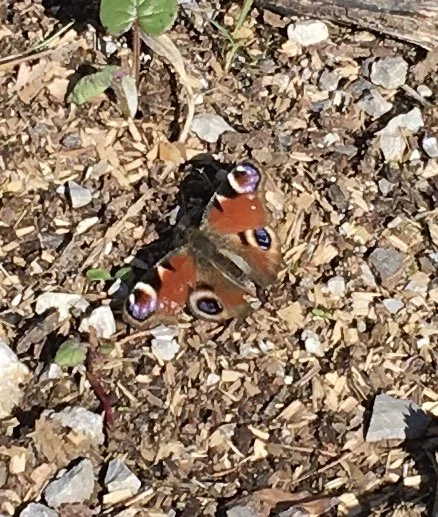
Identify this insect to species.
Aglais io
